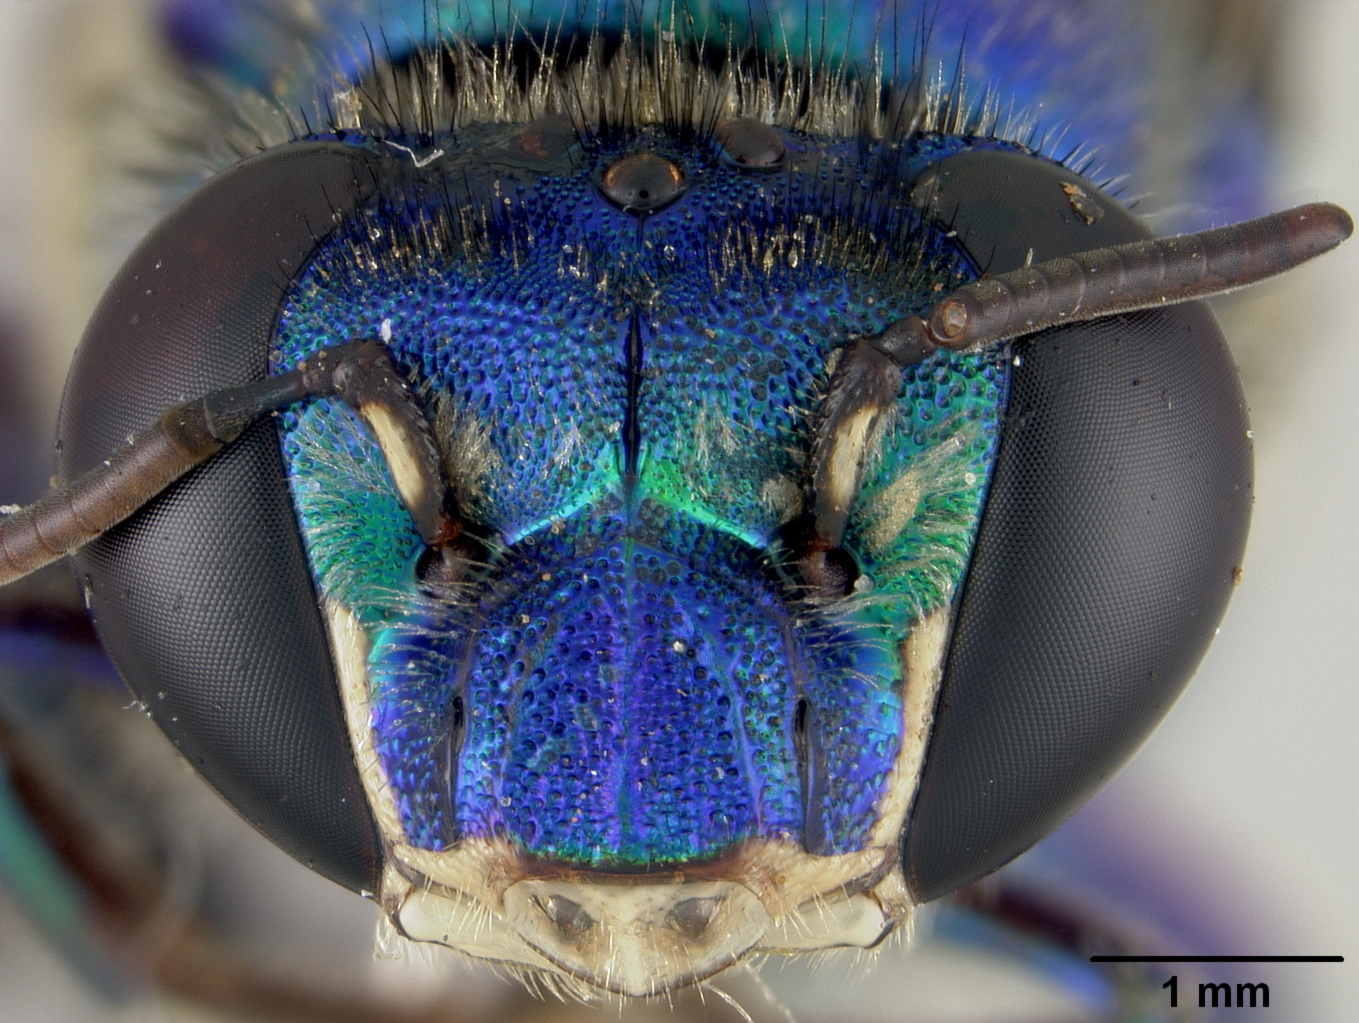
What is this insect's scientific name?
Euglossa cyanaspis
